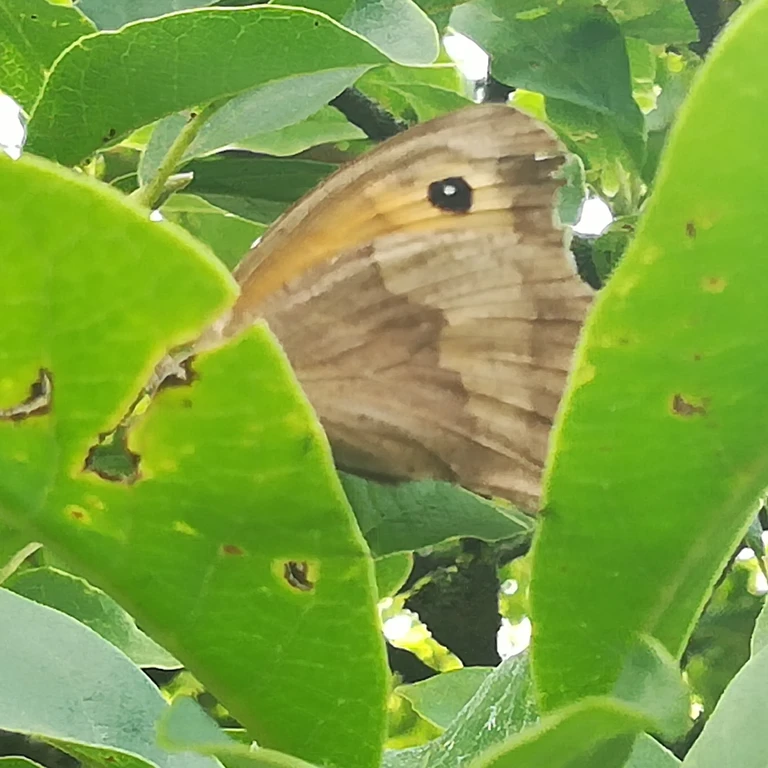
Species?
Maniola jurtina
